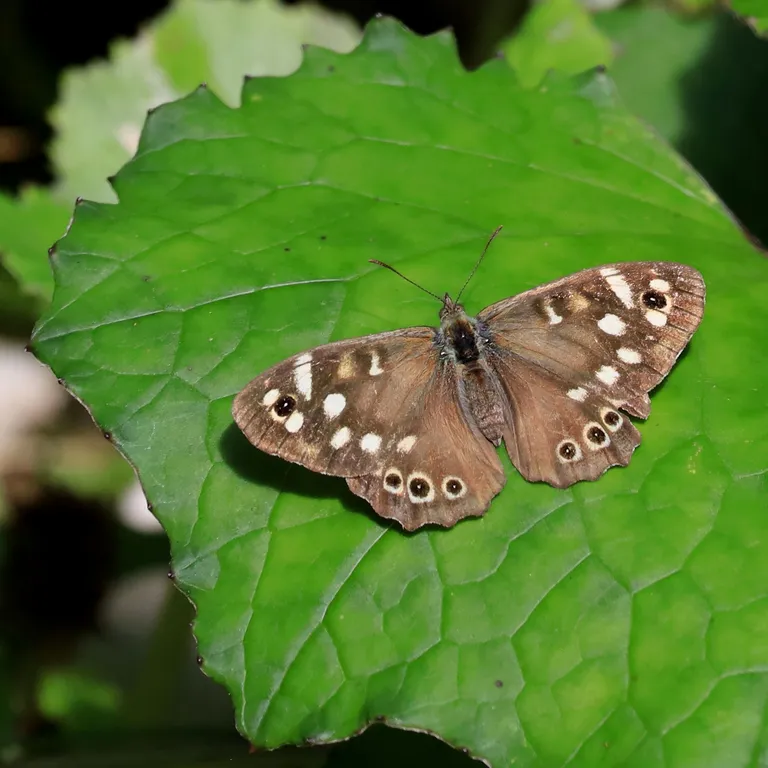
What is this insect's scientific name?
Pararge aegeria
